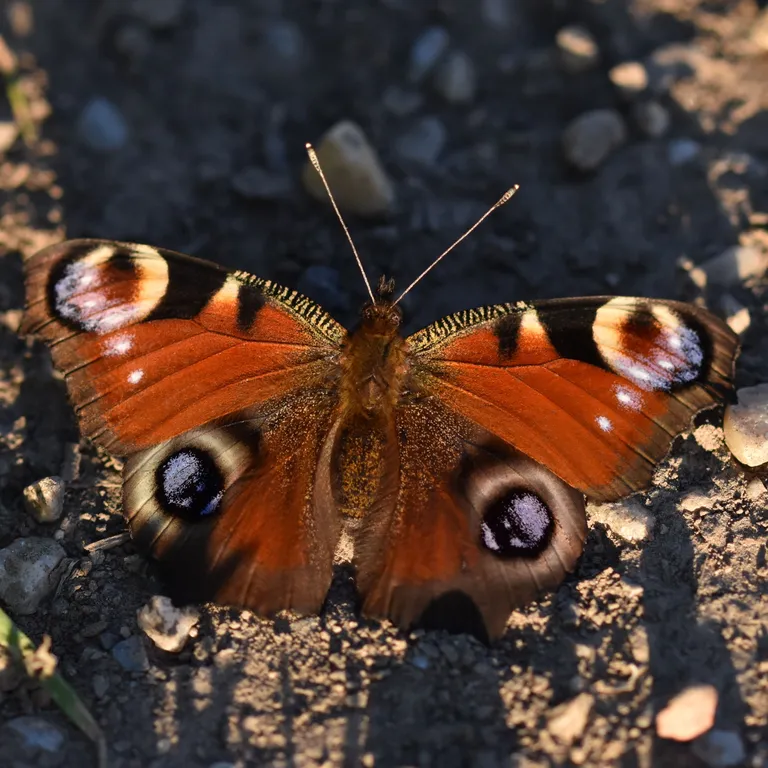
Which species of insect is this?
Aglais io
